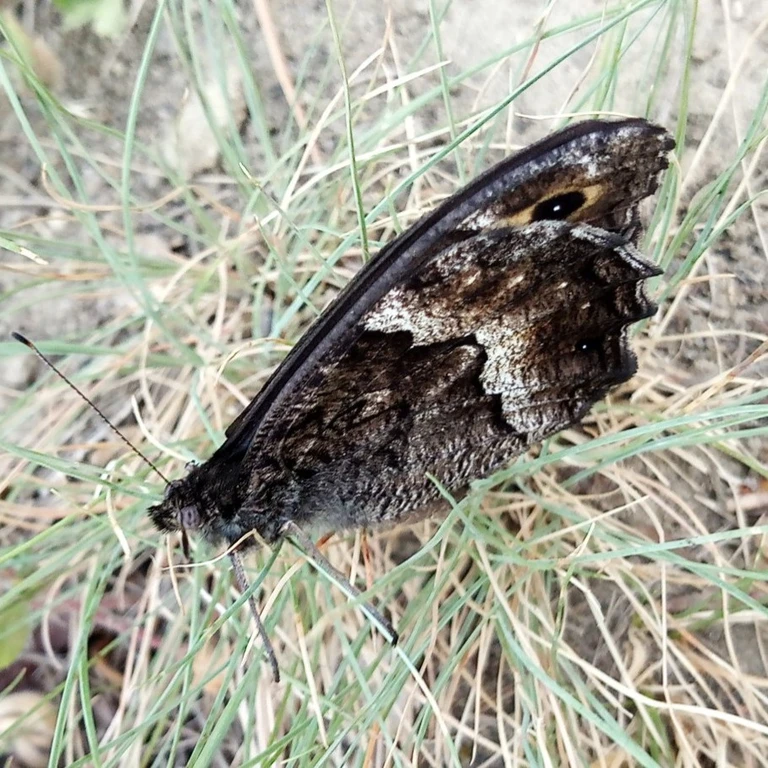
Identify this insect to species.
Hipparchia fagi
